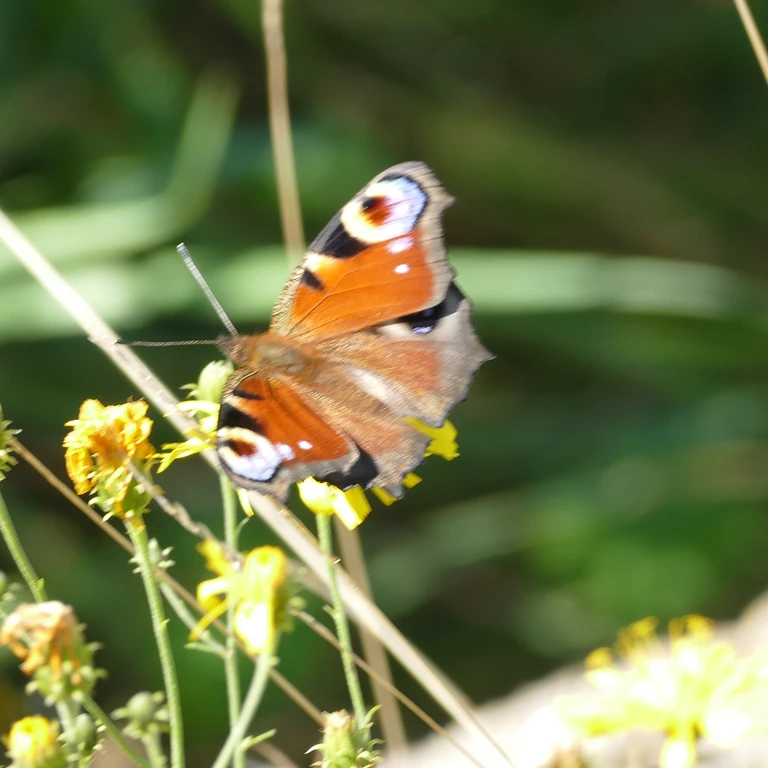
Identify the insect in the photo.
Aglais io
